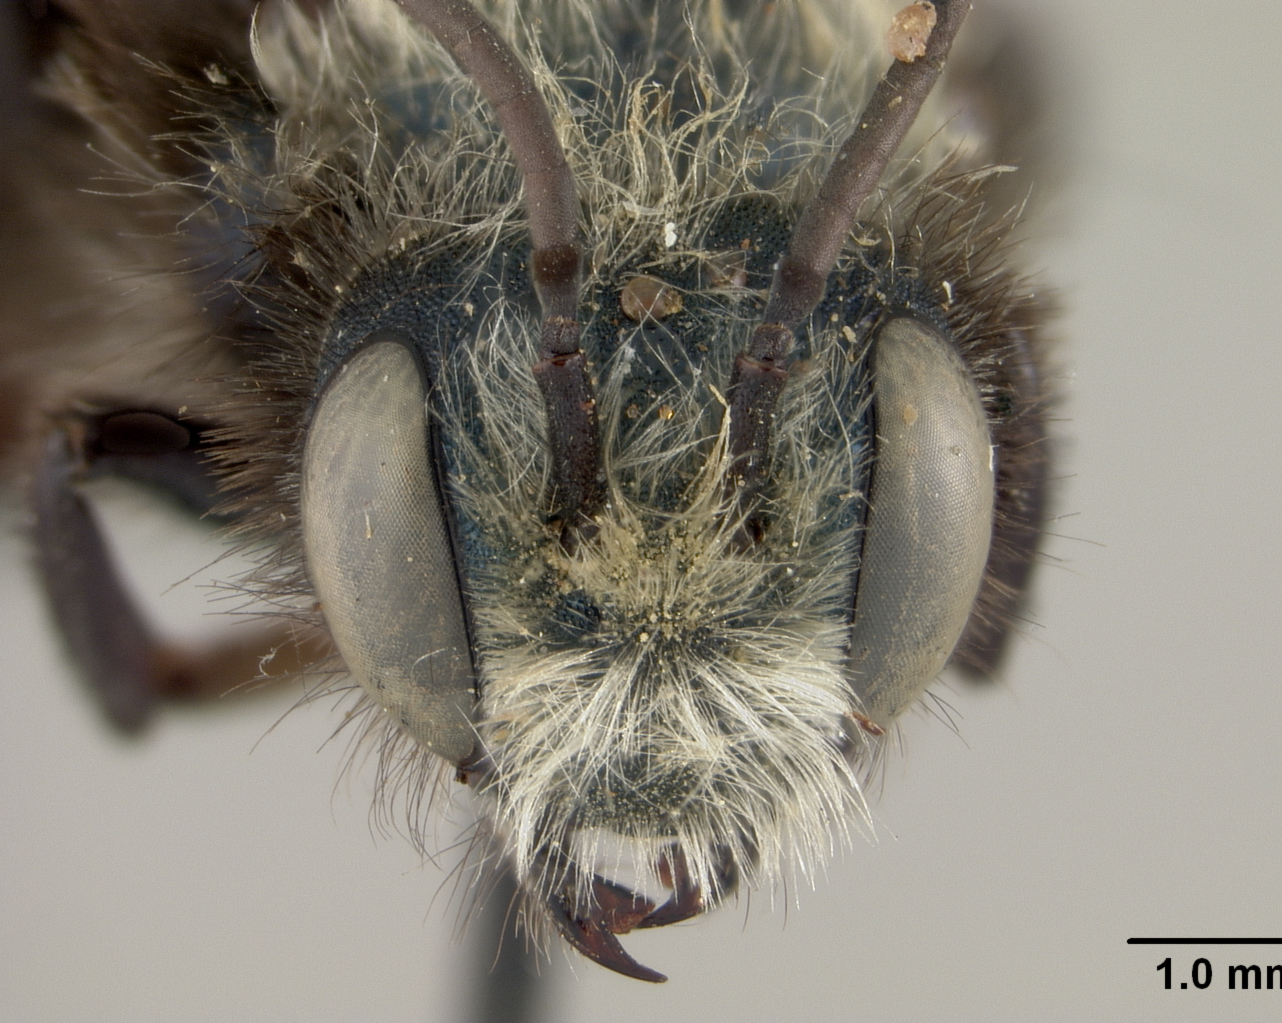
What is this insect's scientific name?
Osmia tanneri
